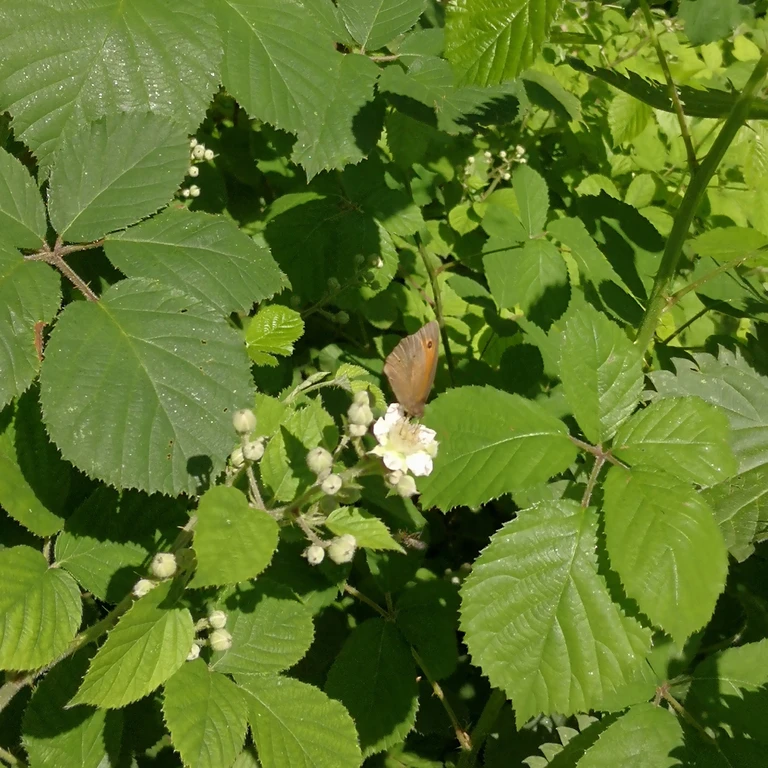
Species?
Maniola jurtina
